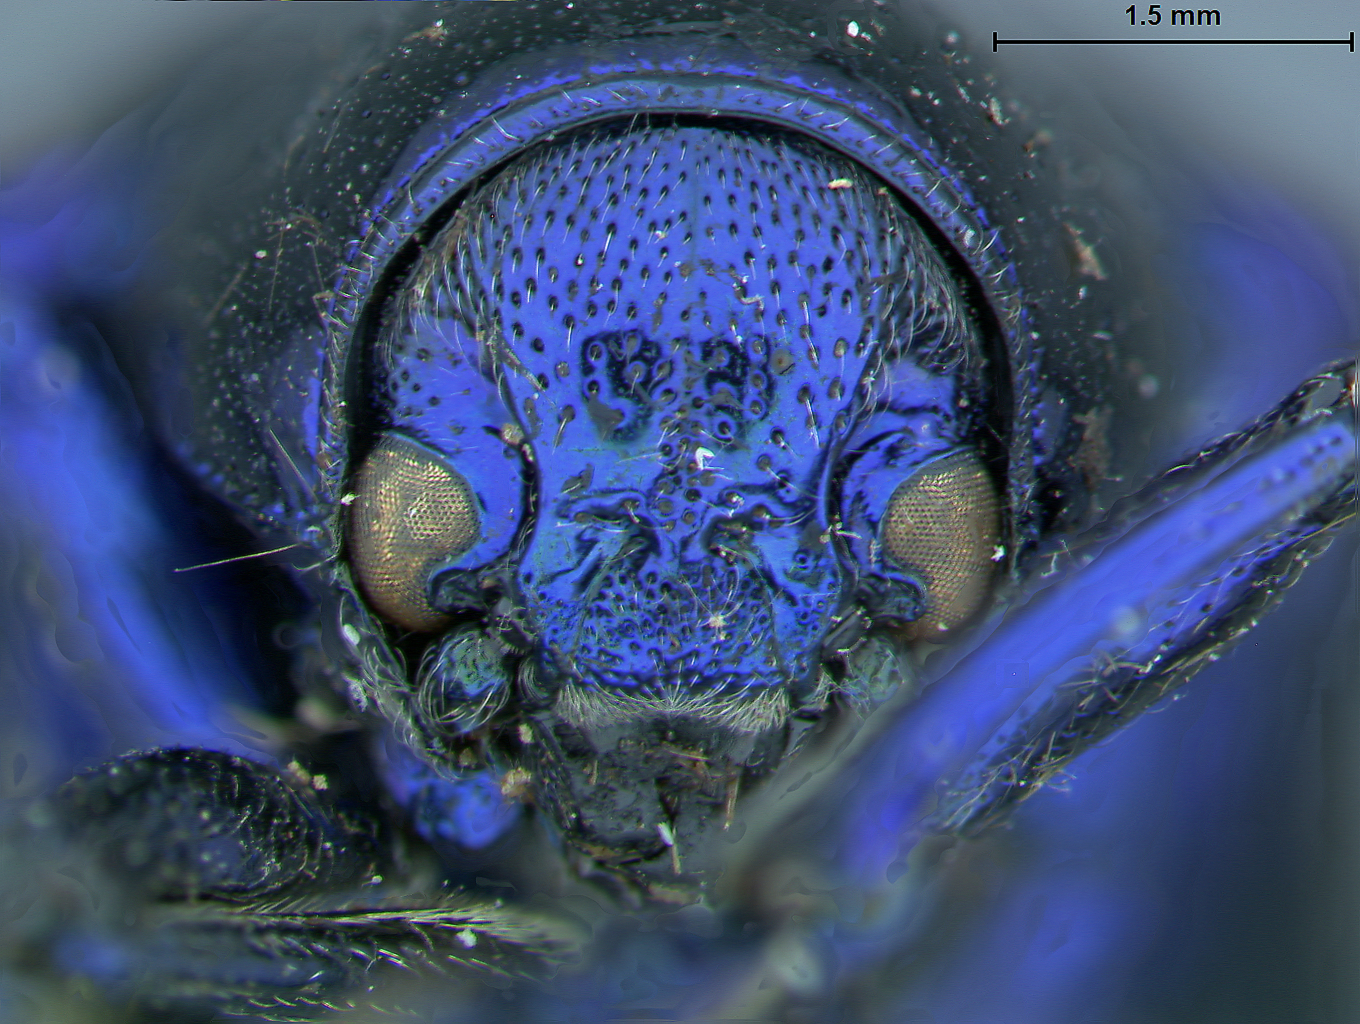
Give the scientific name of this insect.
Platycorynus major
